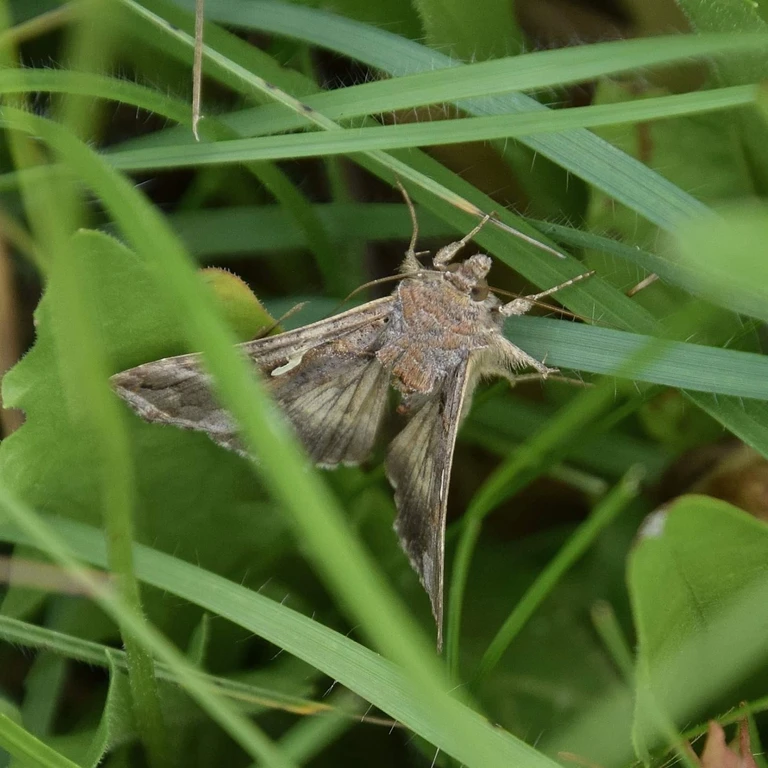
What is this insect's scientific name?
Autographa gamma
